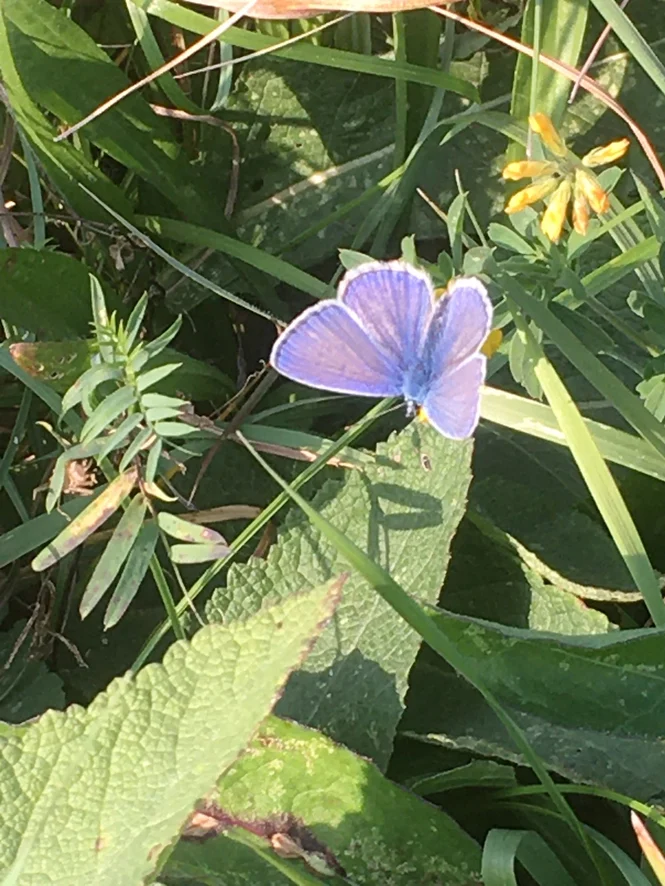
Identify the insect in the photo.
Cupido argiades (also Elkalyce argiades)
